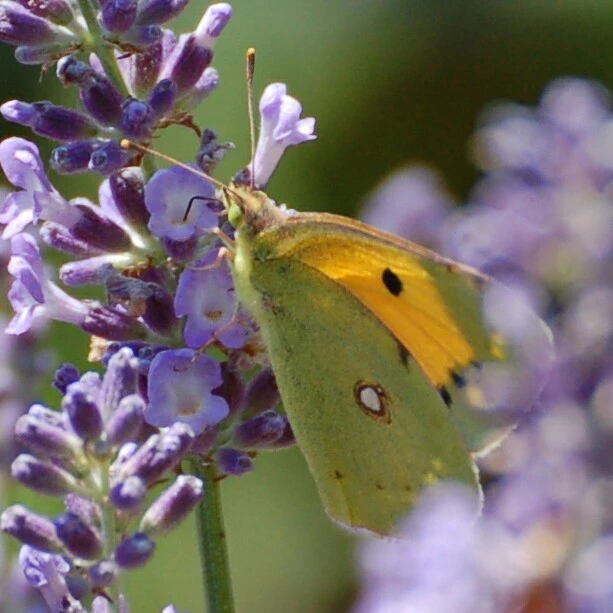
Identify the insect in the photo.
Colias croceus
